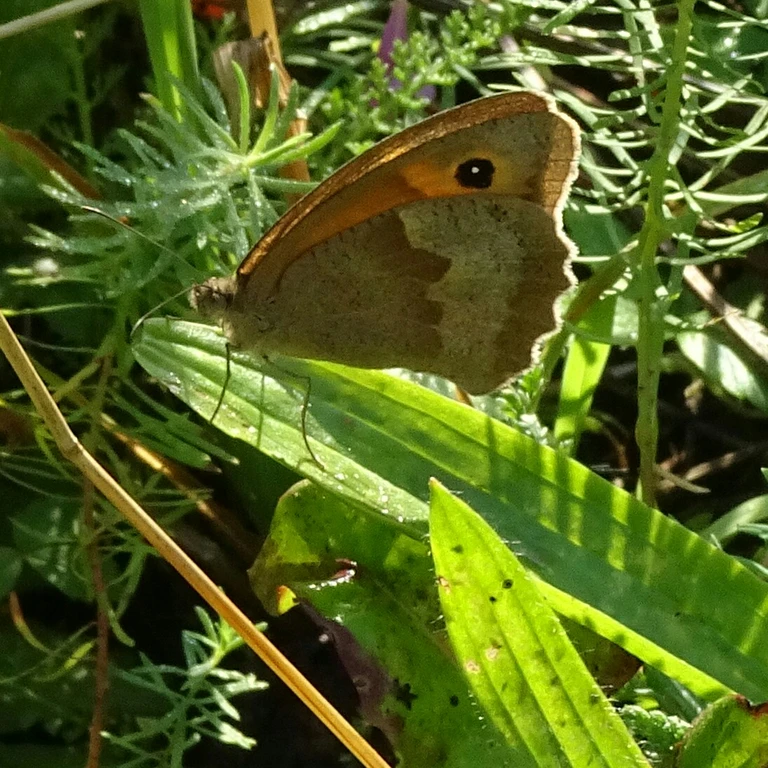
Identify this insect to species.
Maniola jurtina
